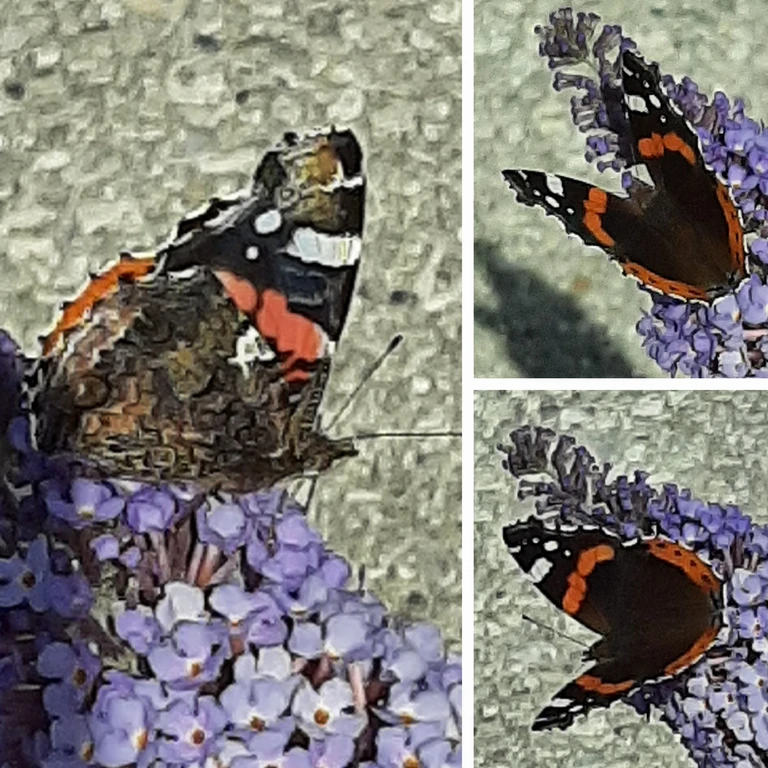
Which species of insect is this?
Vanessa atalanta
